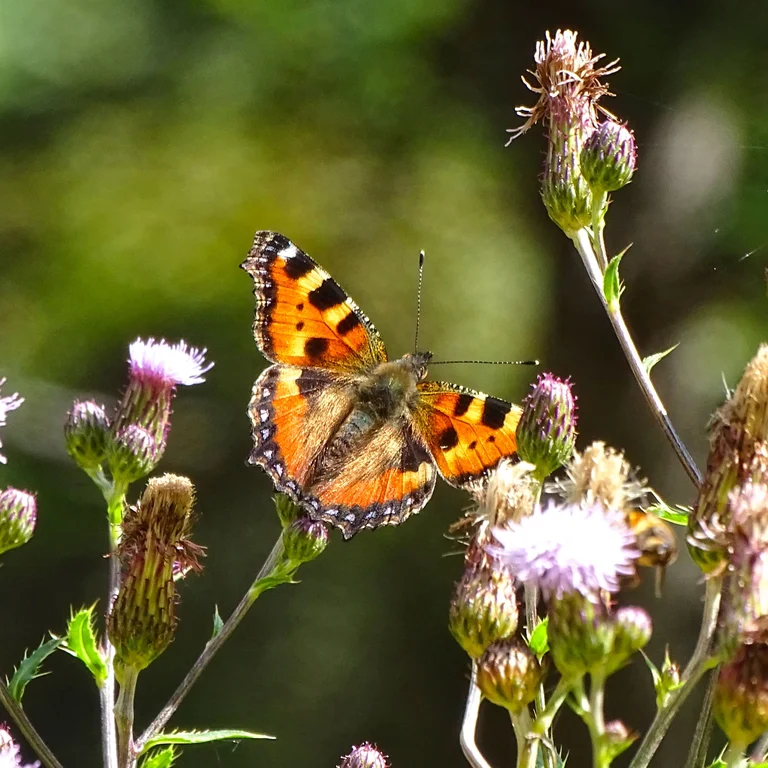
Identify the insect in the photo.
Aglais urticae
